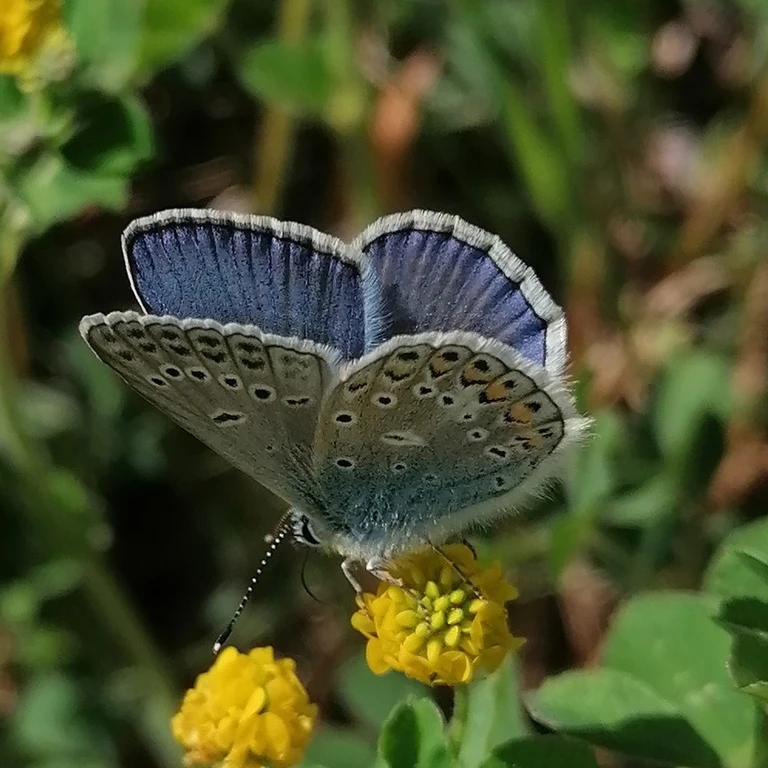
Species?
Polyommatus icarus
